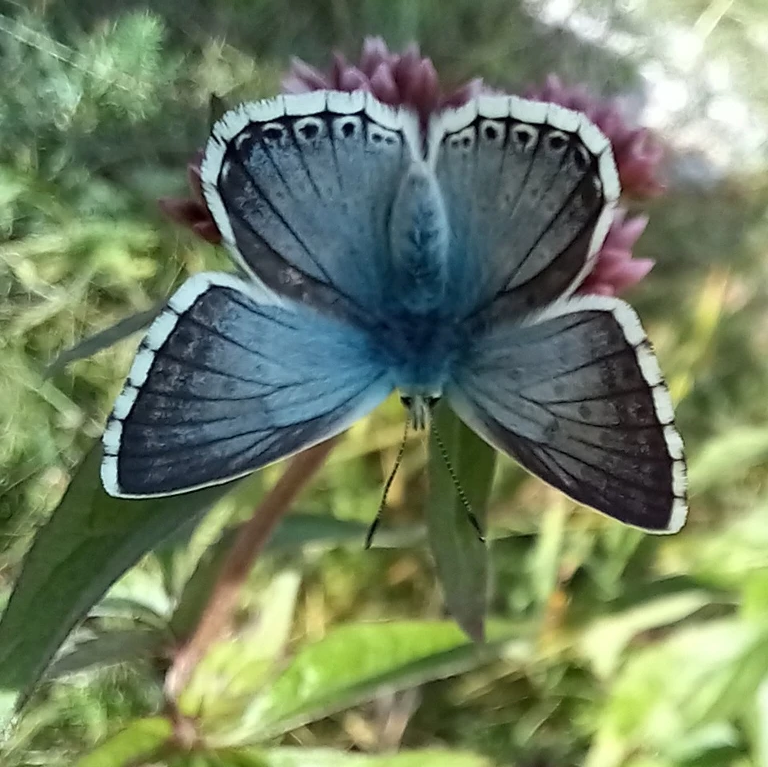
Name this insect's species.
Lysandra coridon
